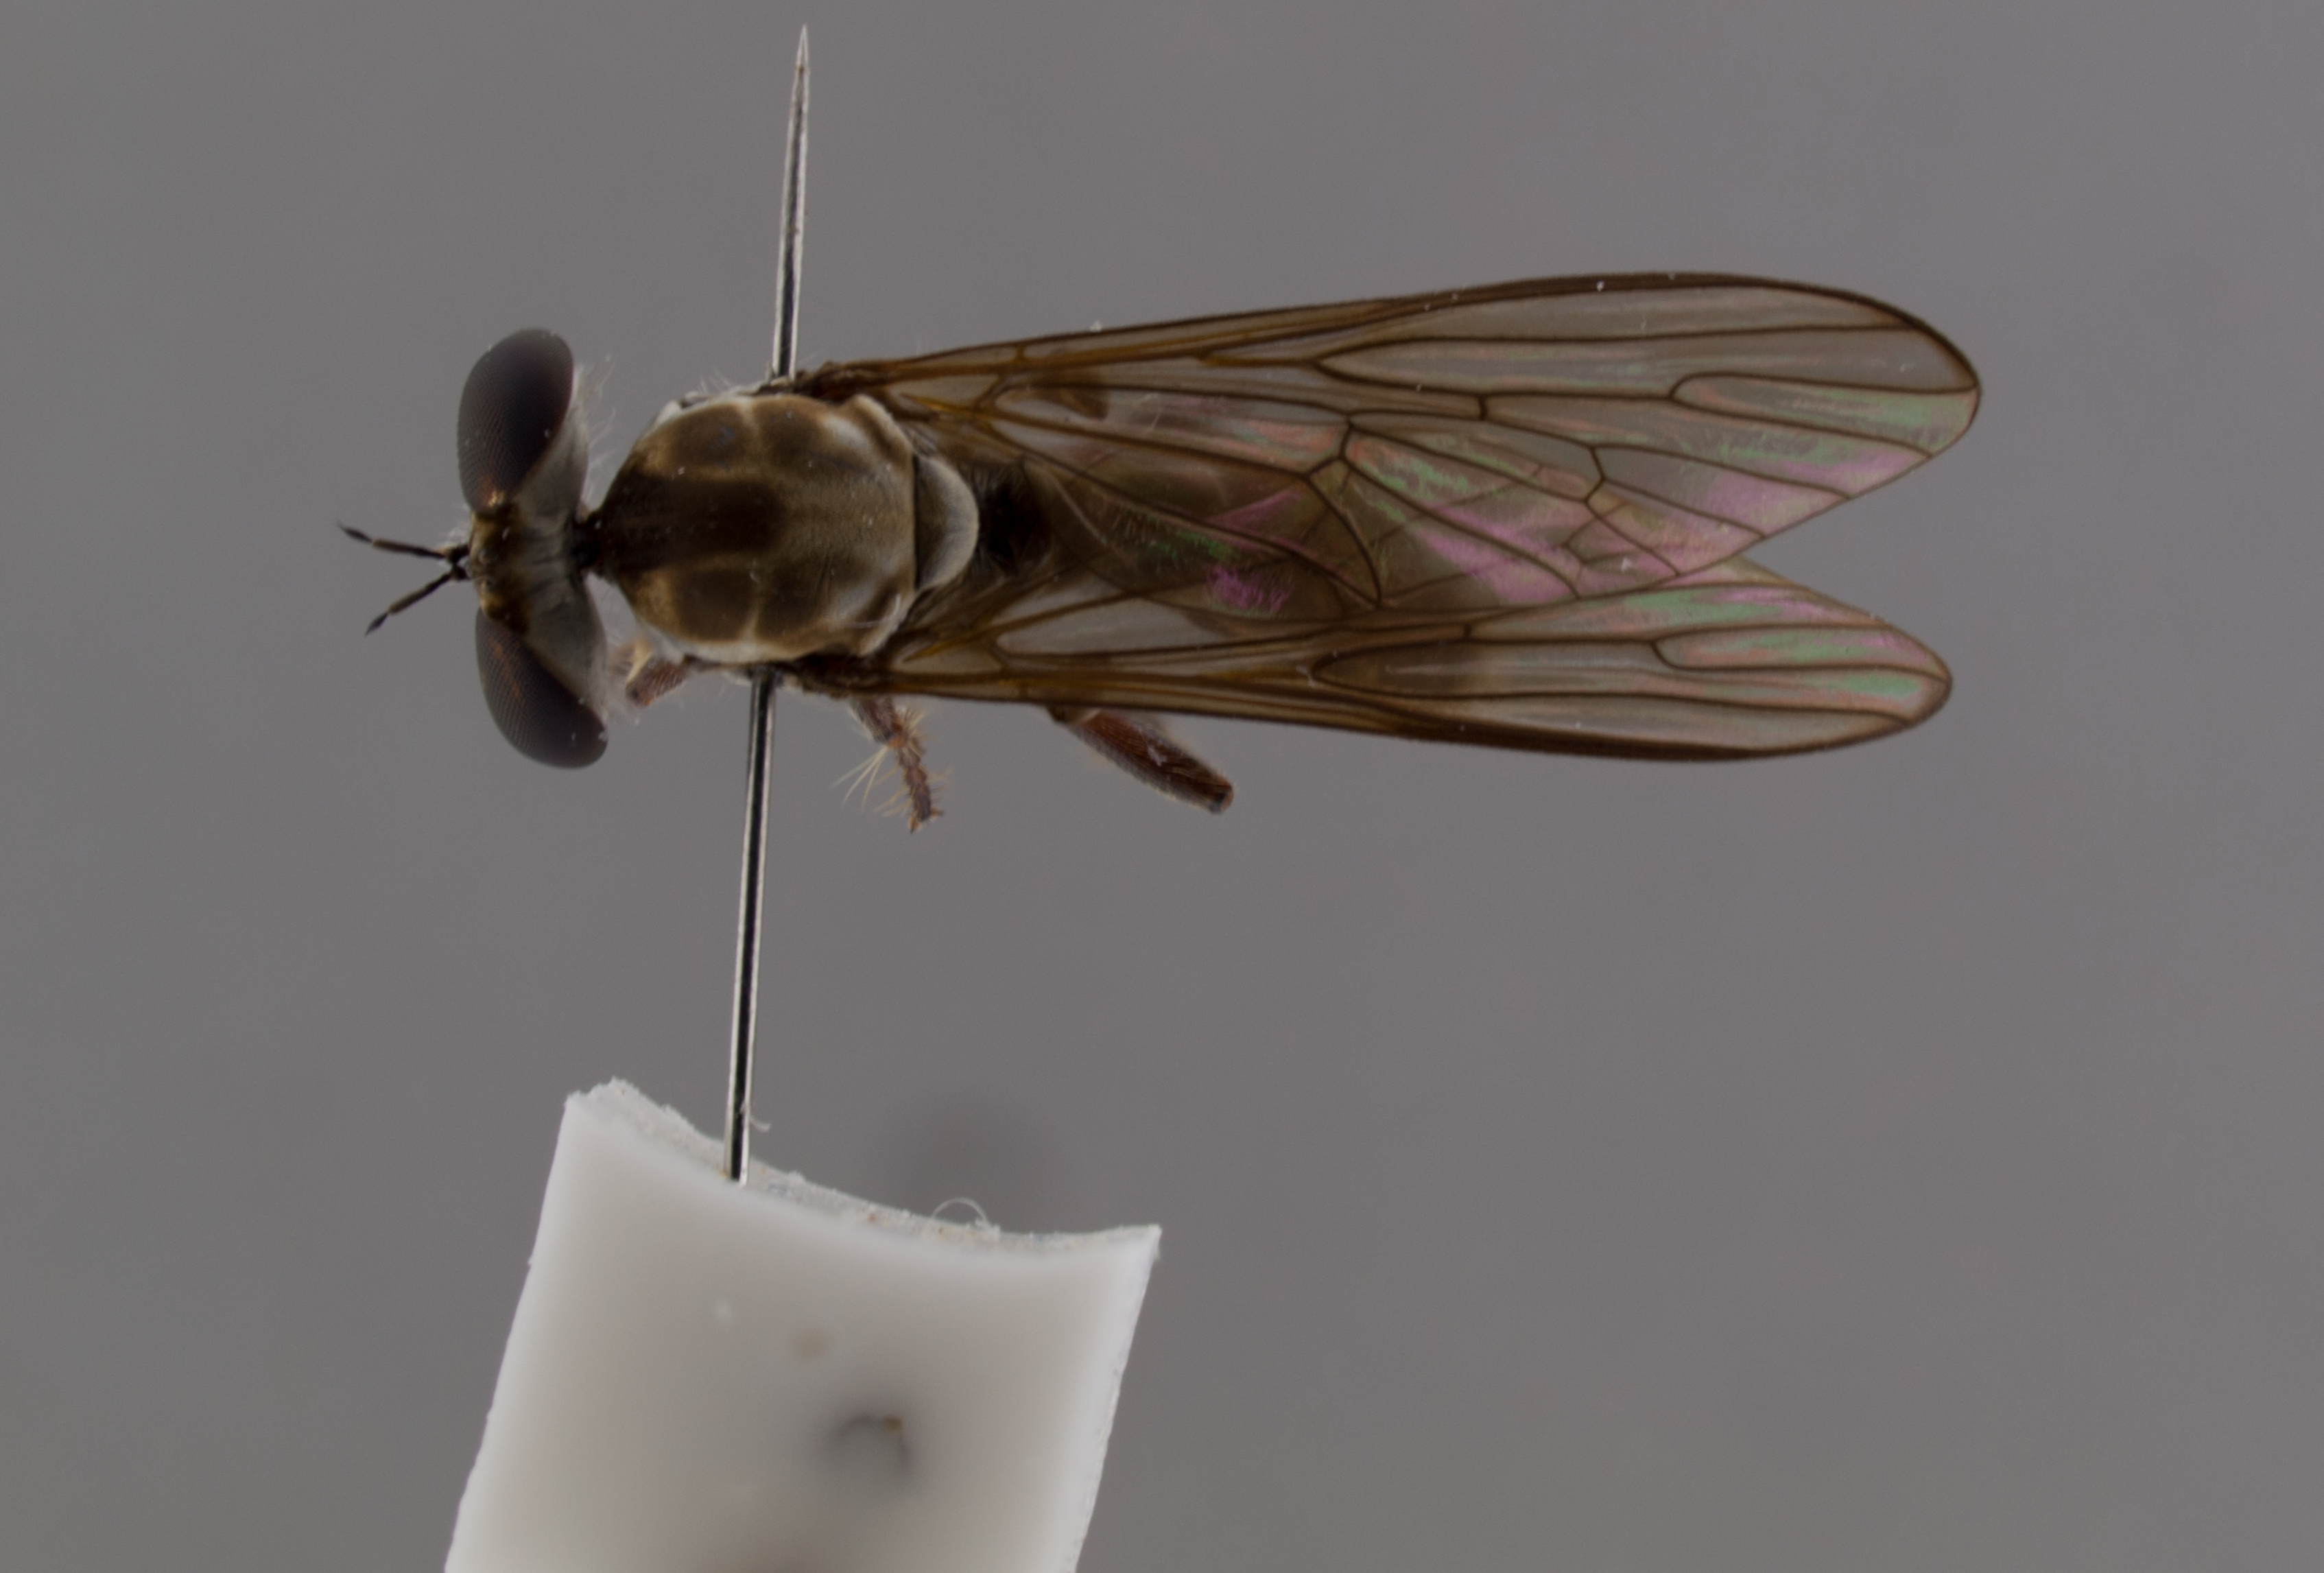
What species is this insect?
Holcocephala calva
